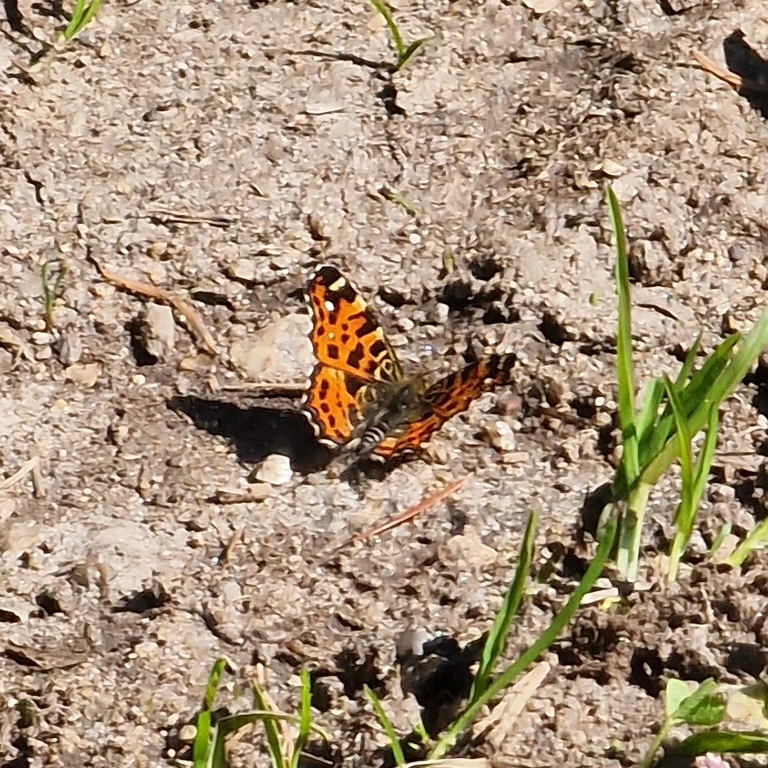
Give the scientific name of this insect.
Araschnia levana
